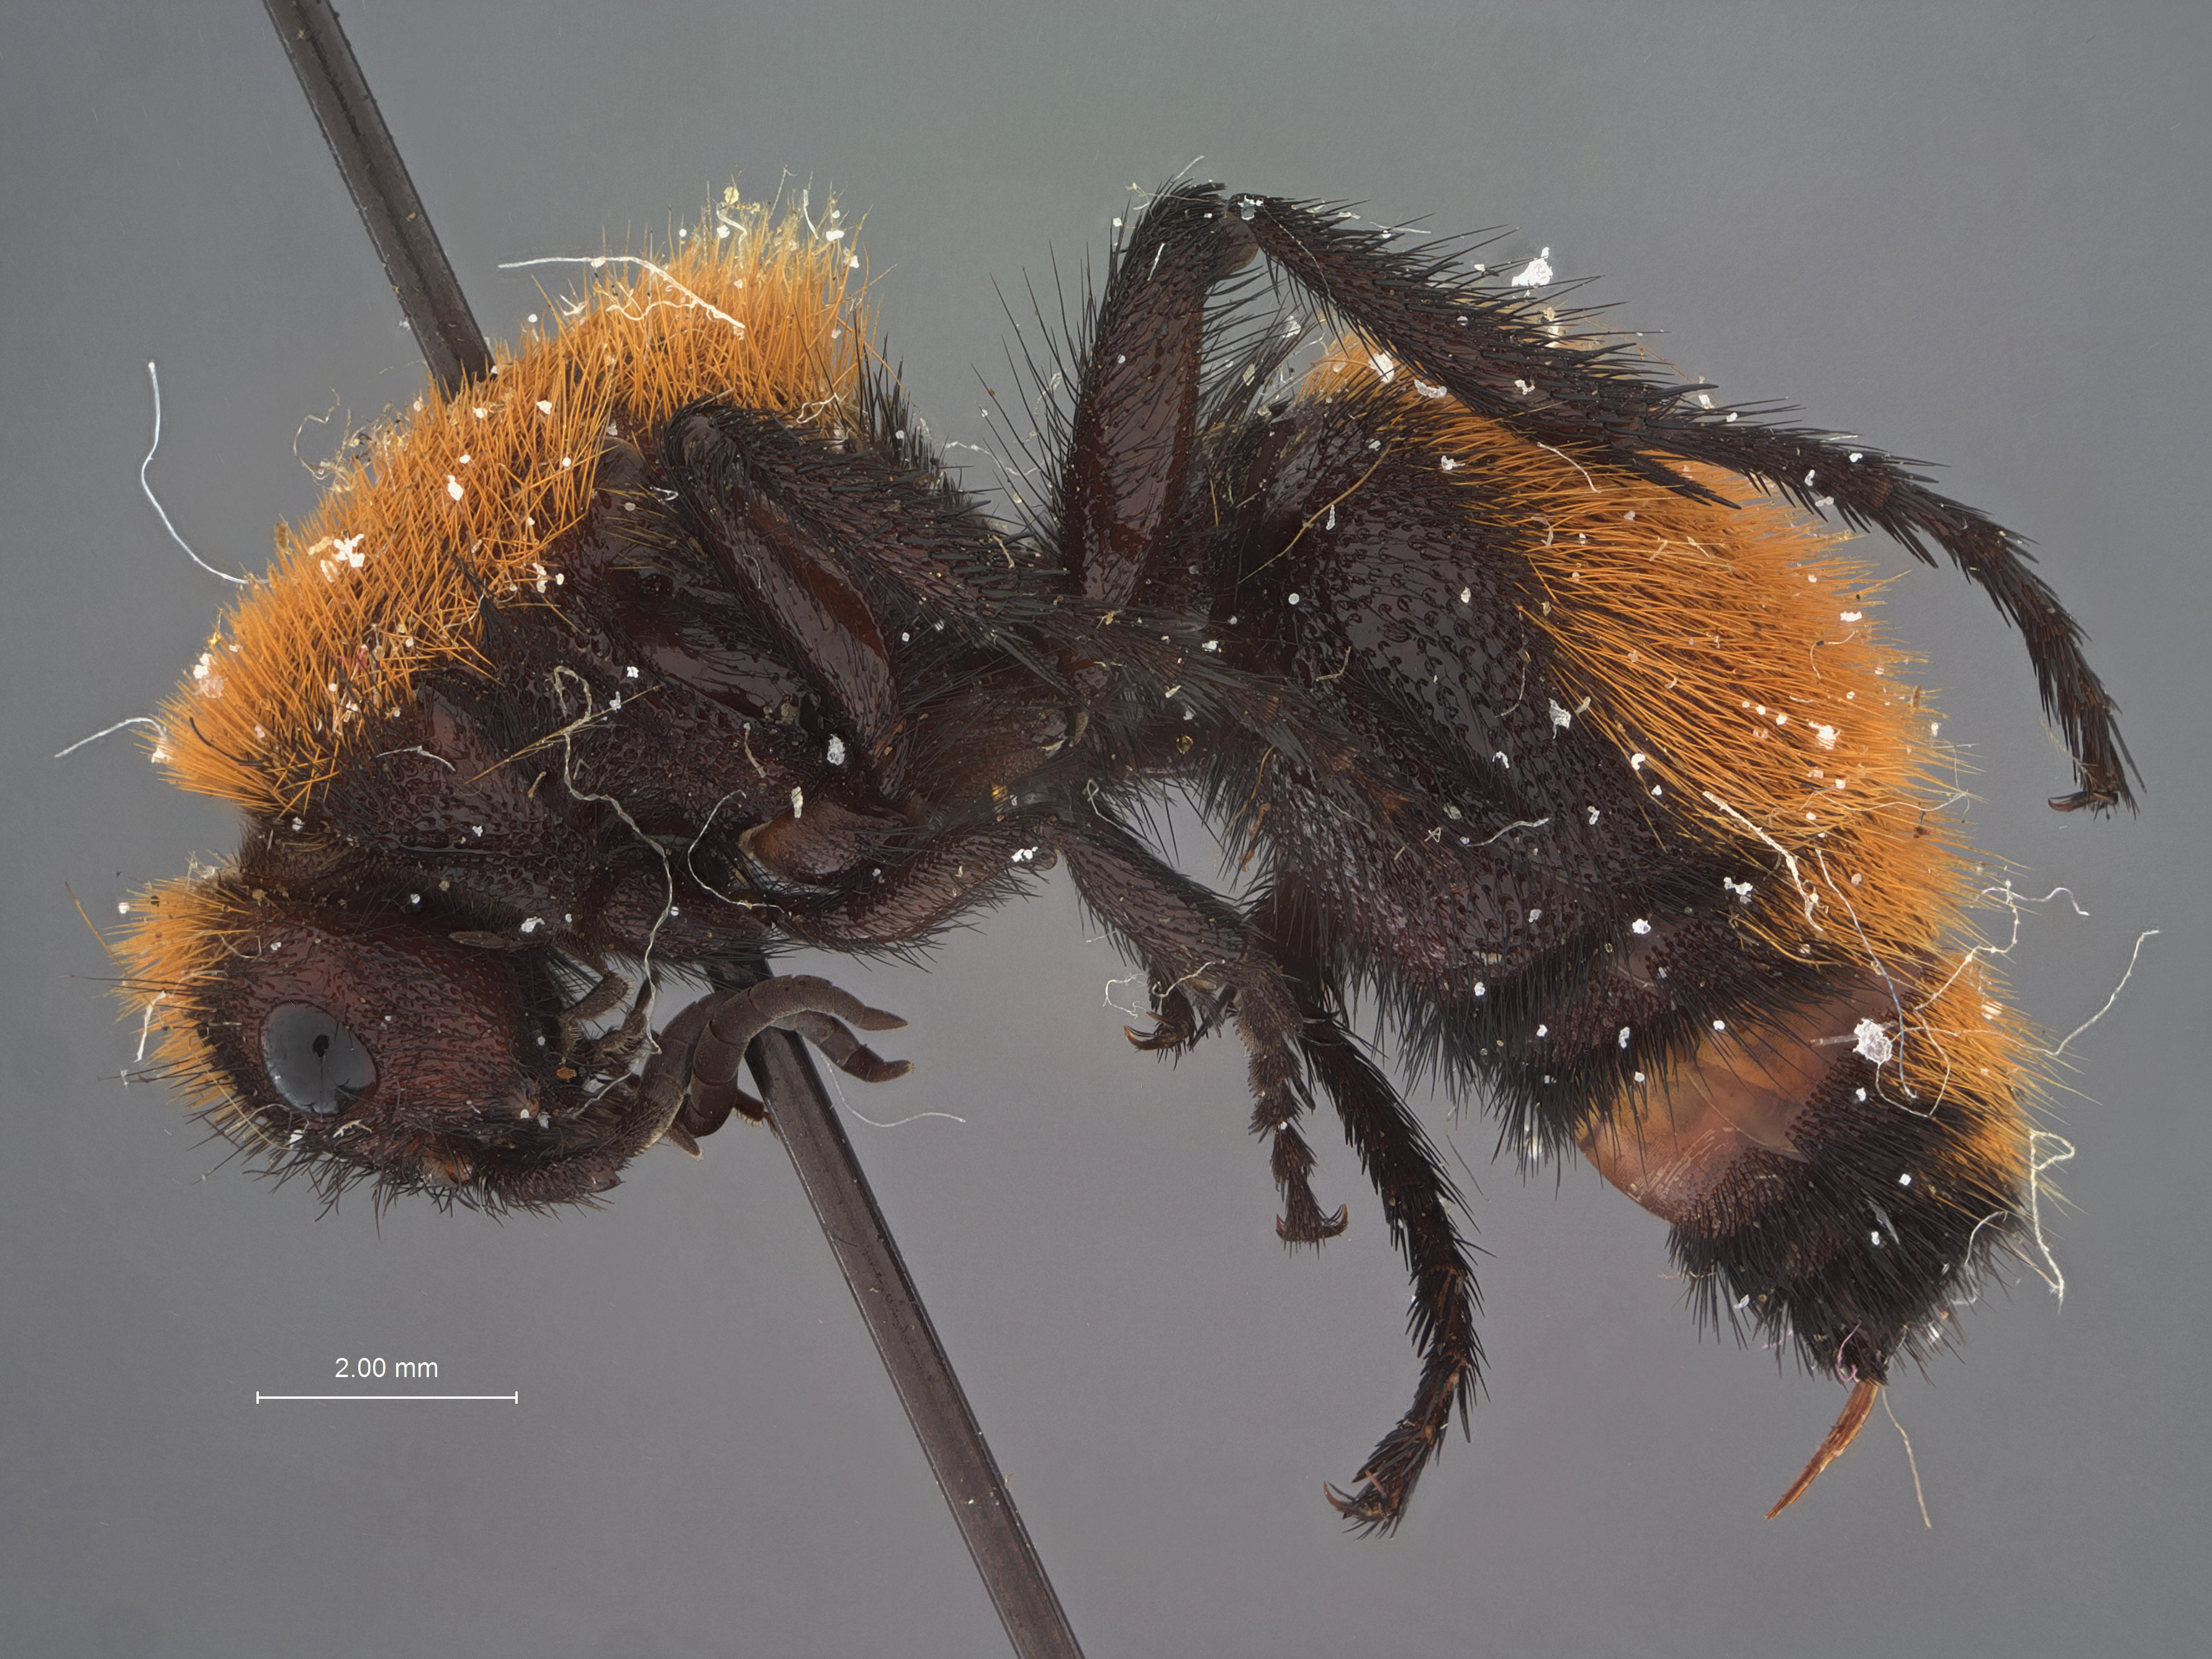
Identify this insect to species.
Dasymutilla melanippe
